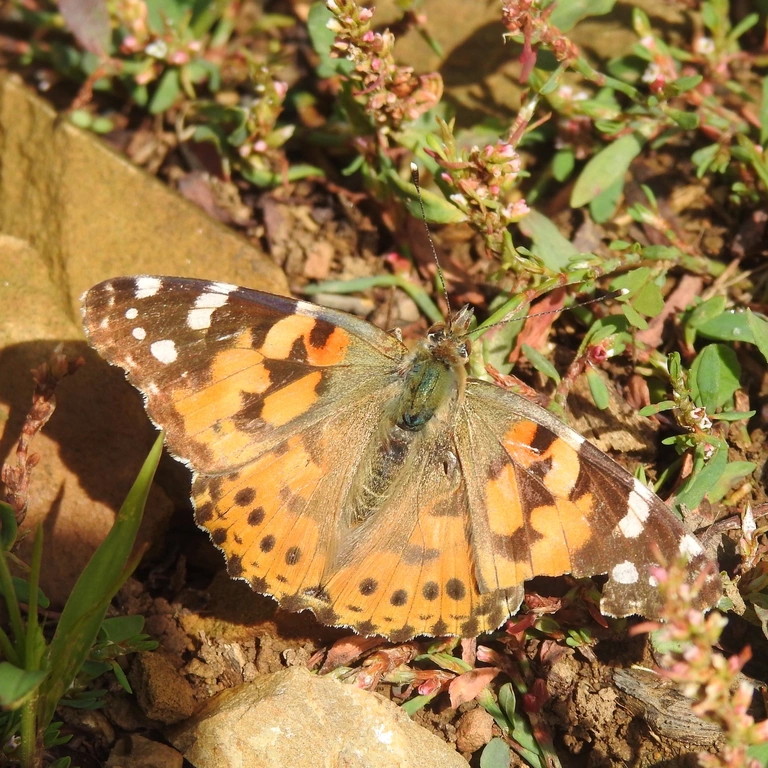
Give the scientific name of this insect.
Vanessa cardui
